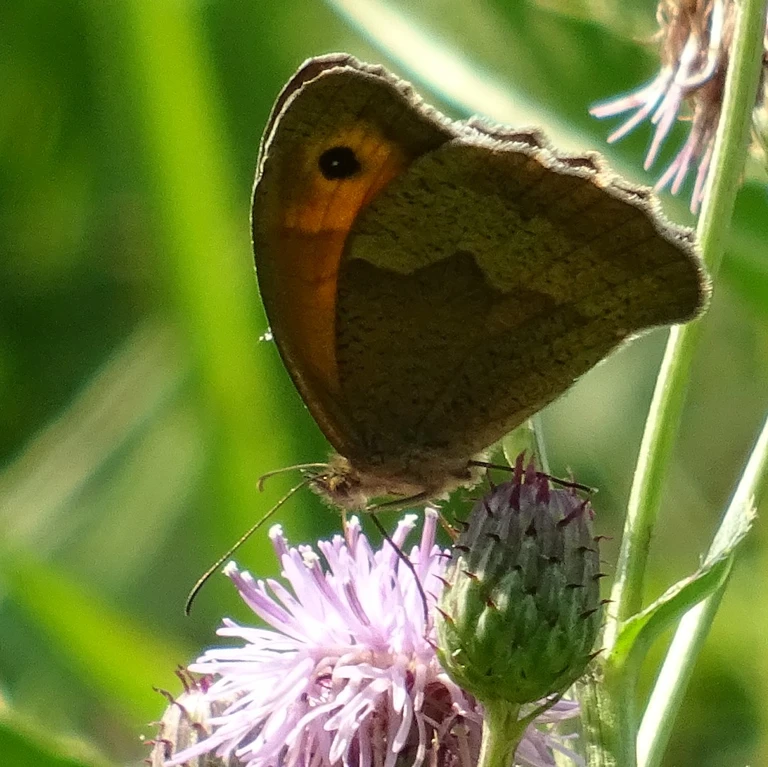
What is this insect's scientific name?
Maniola jurtina
